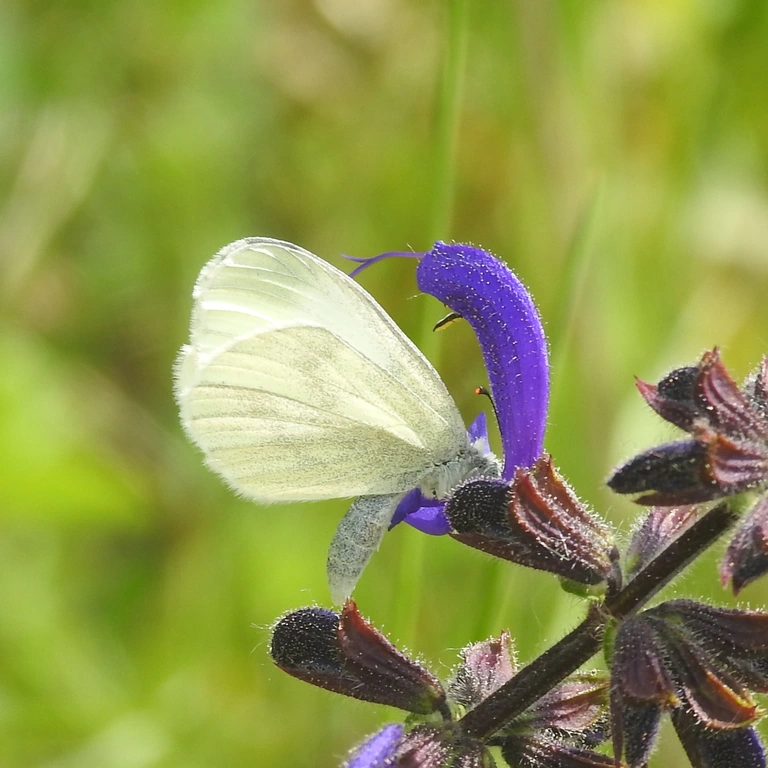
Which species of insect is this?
Leptidea sinapis/juvernica
